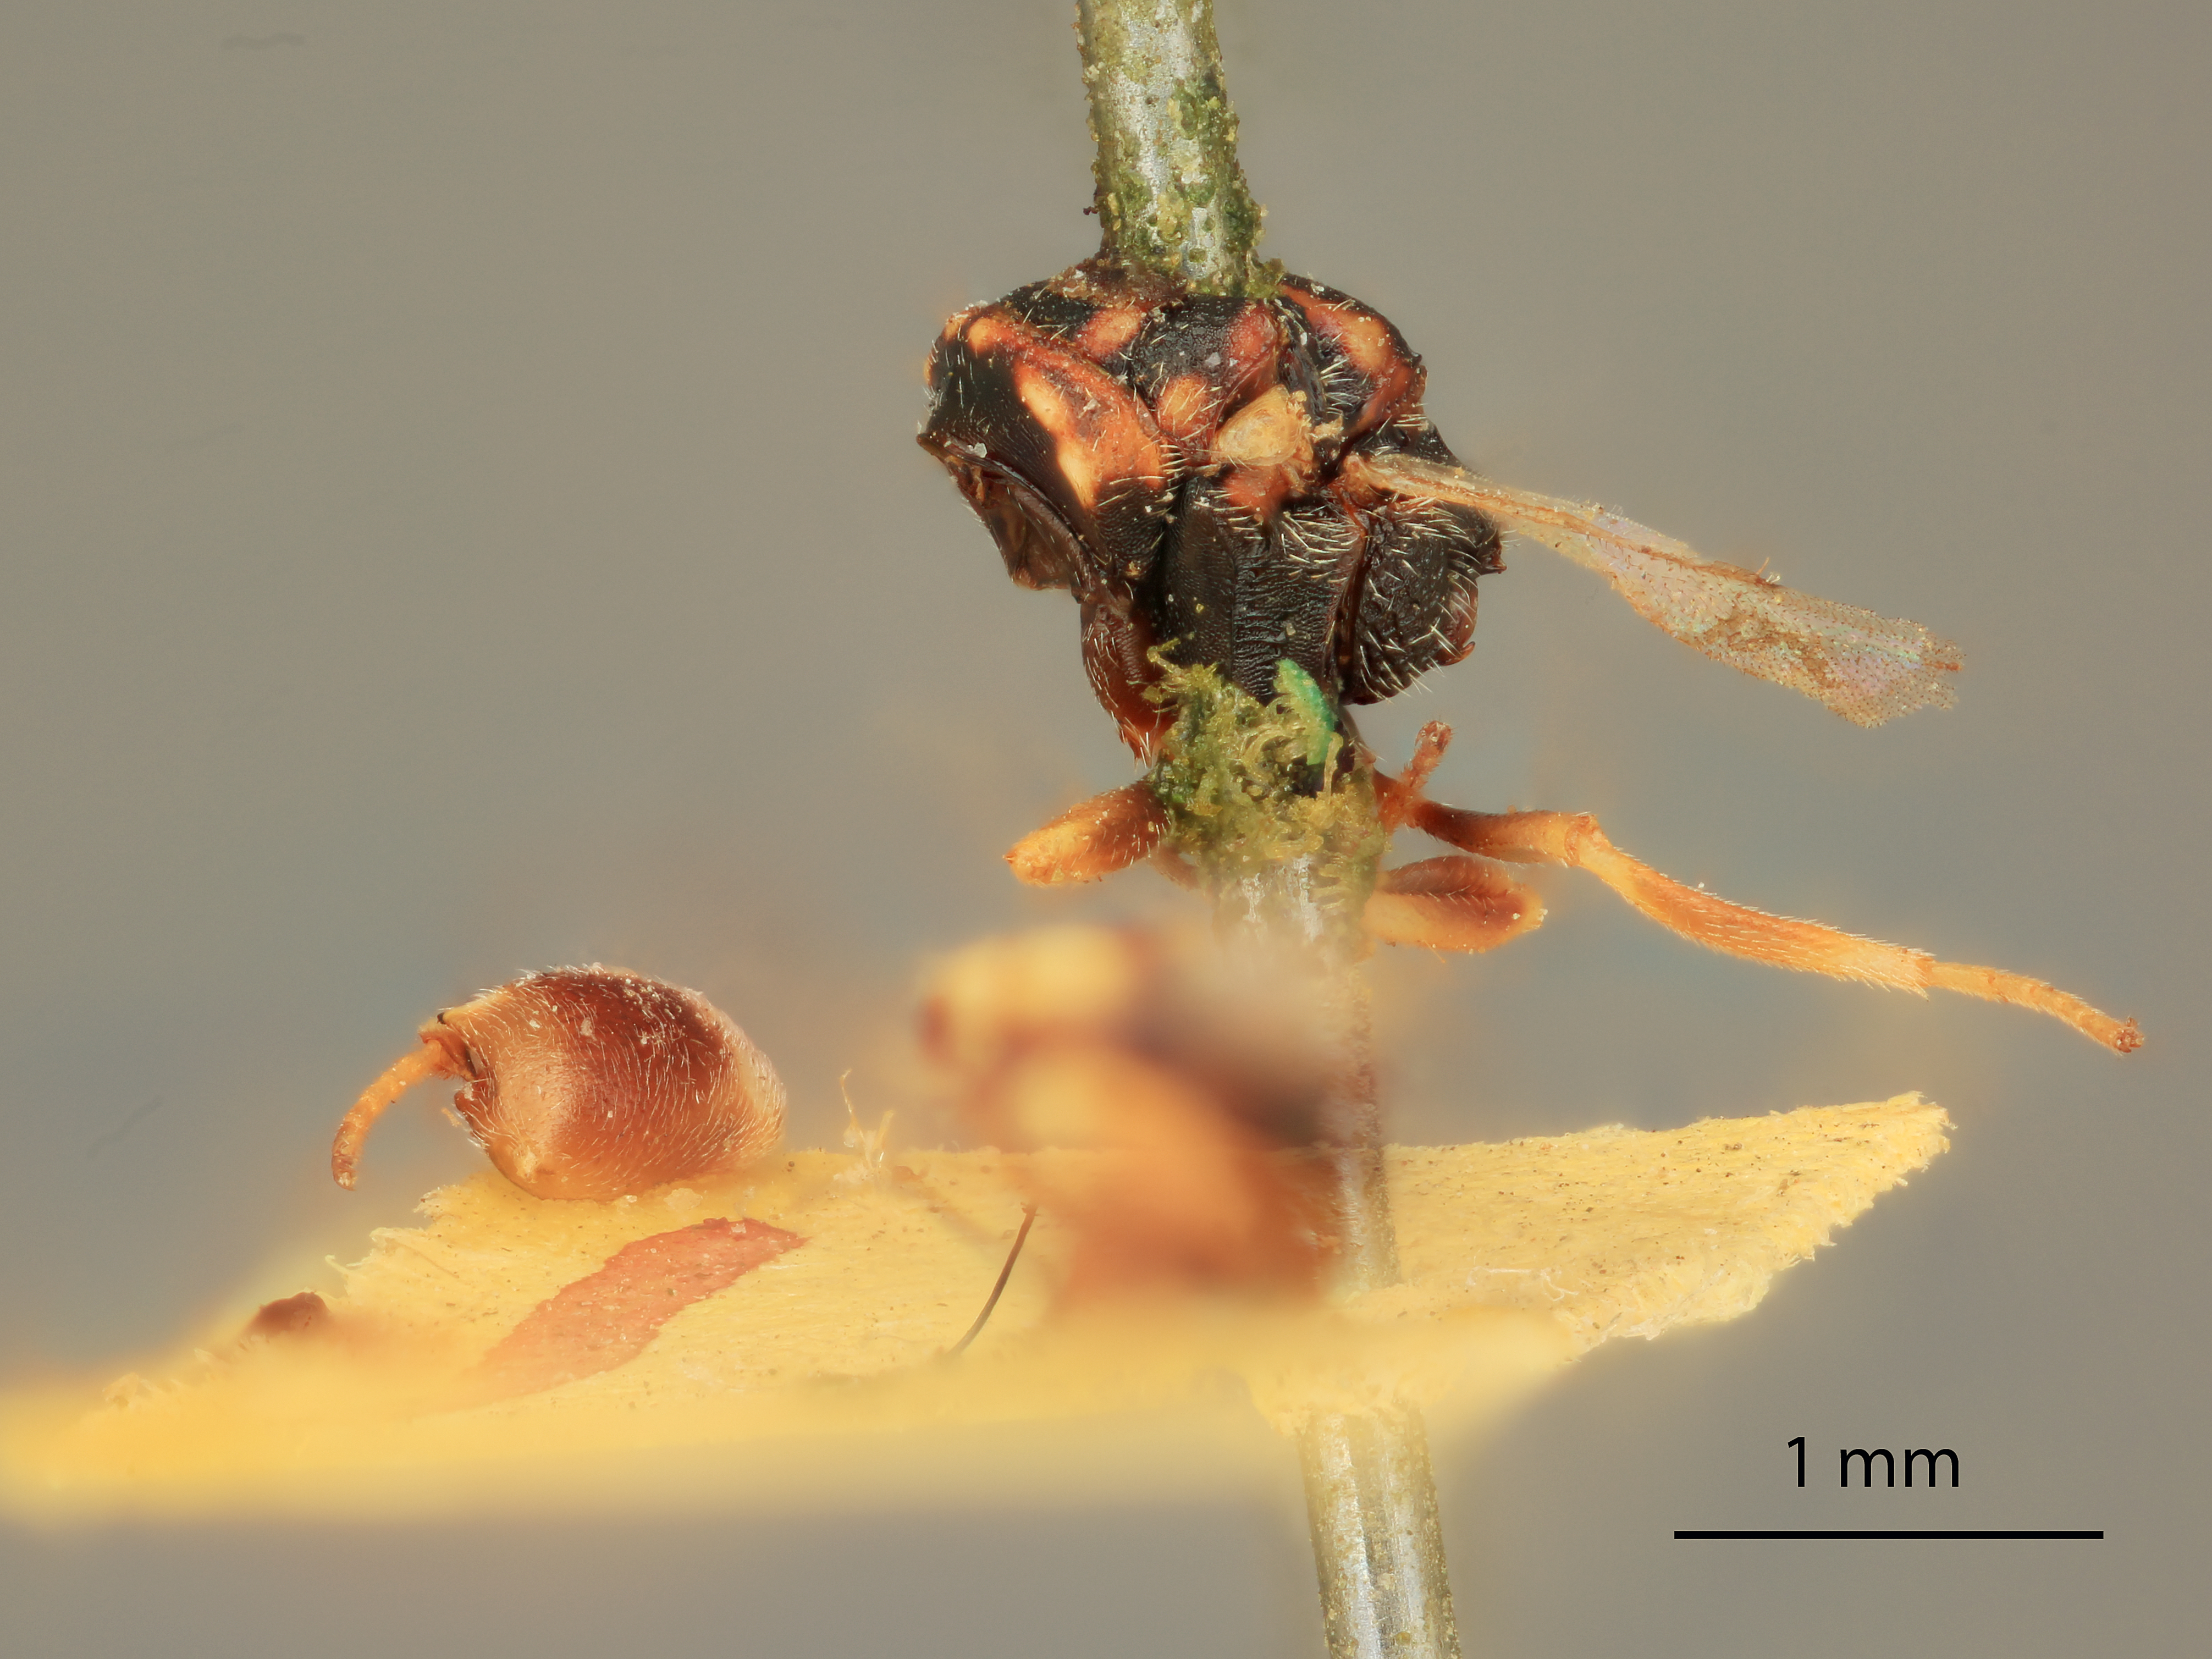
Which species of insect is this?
Smicra delira
